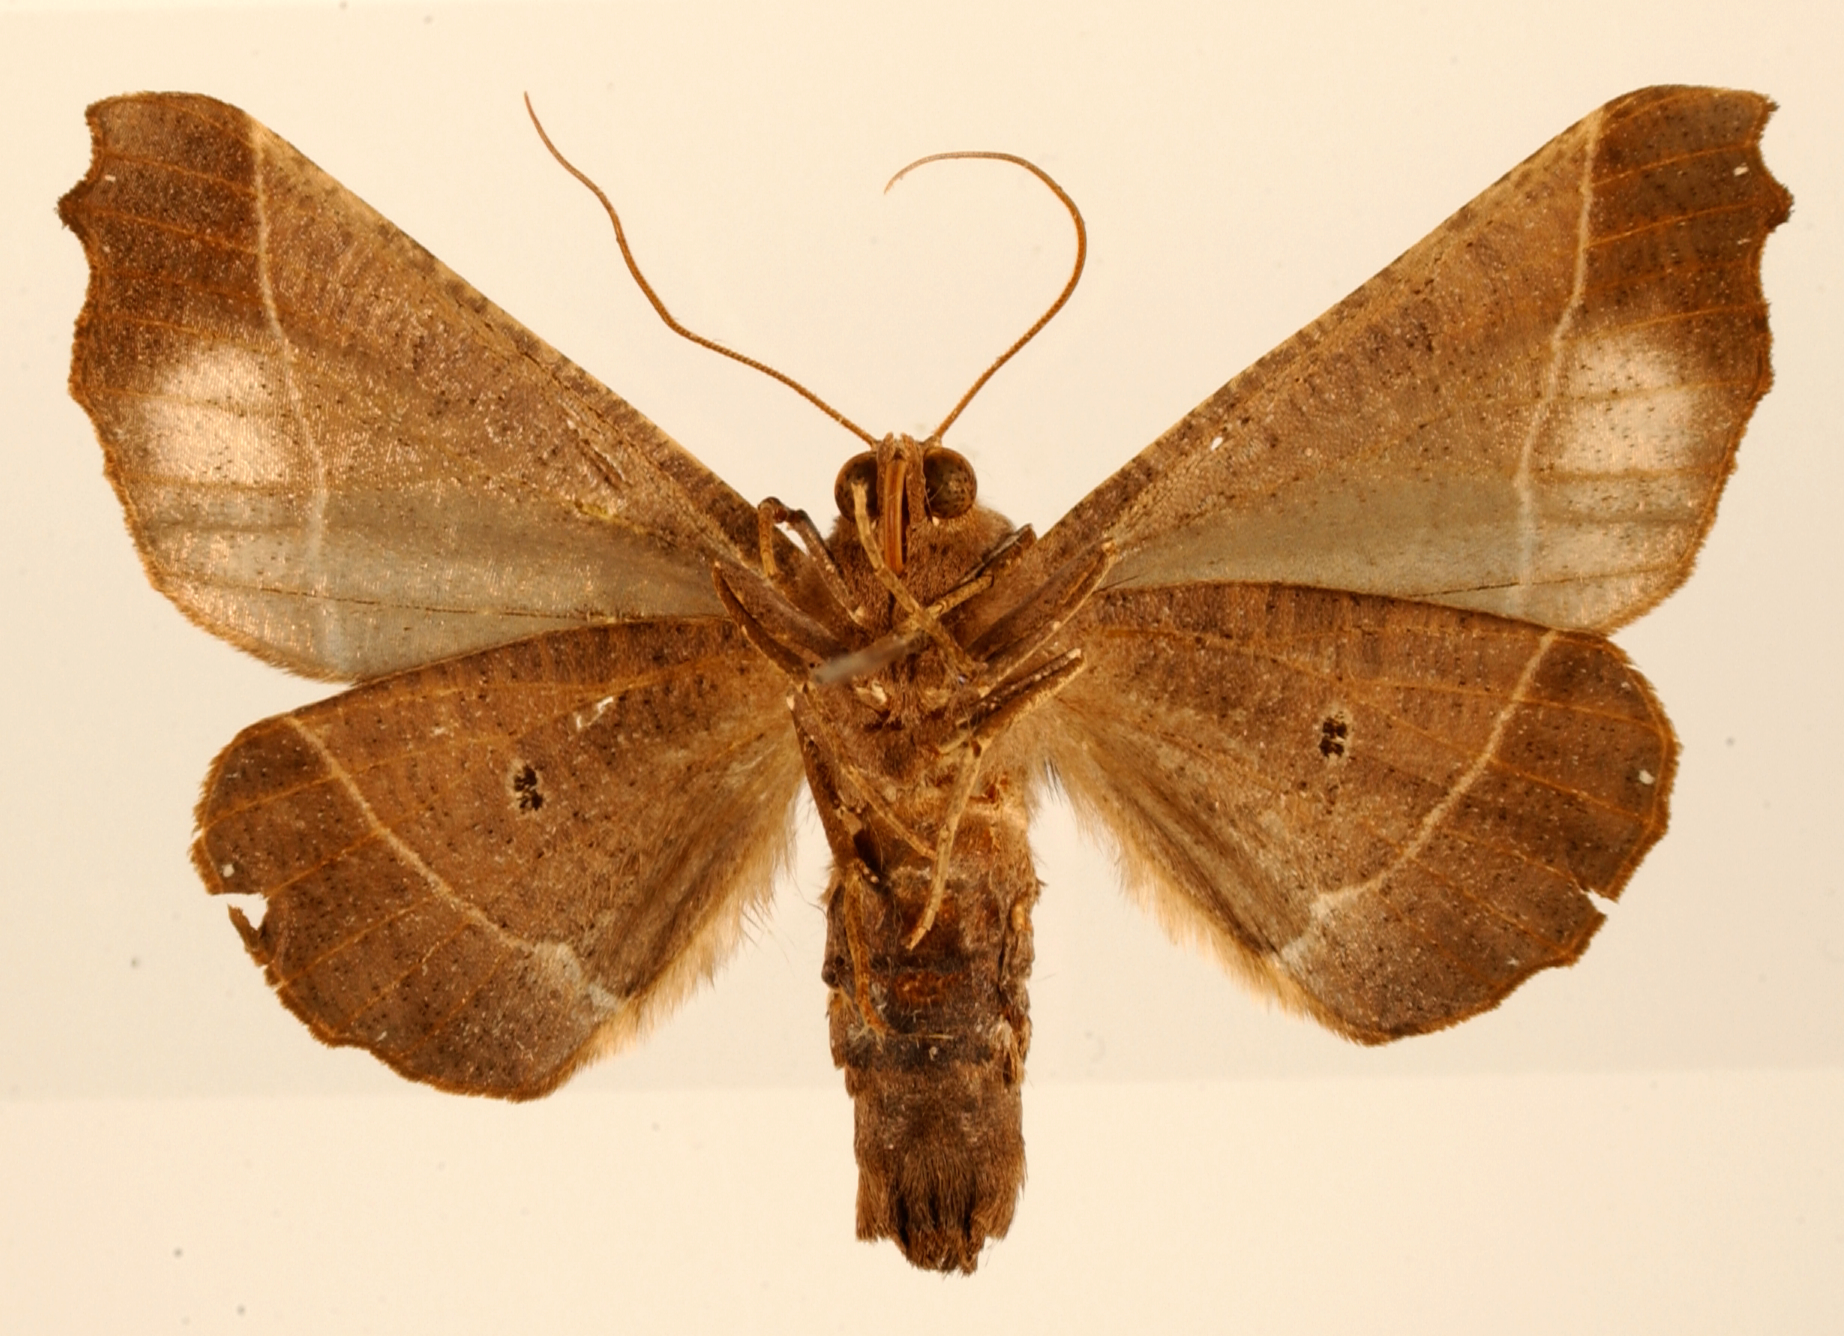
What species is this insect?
Pero tridenta
